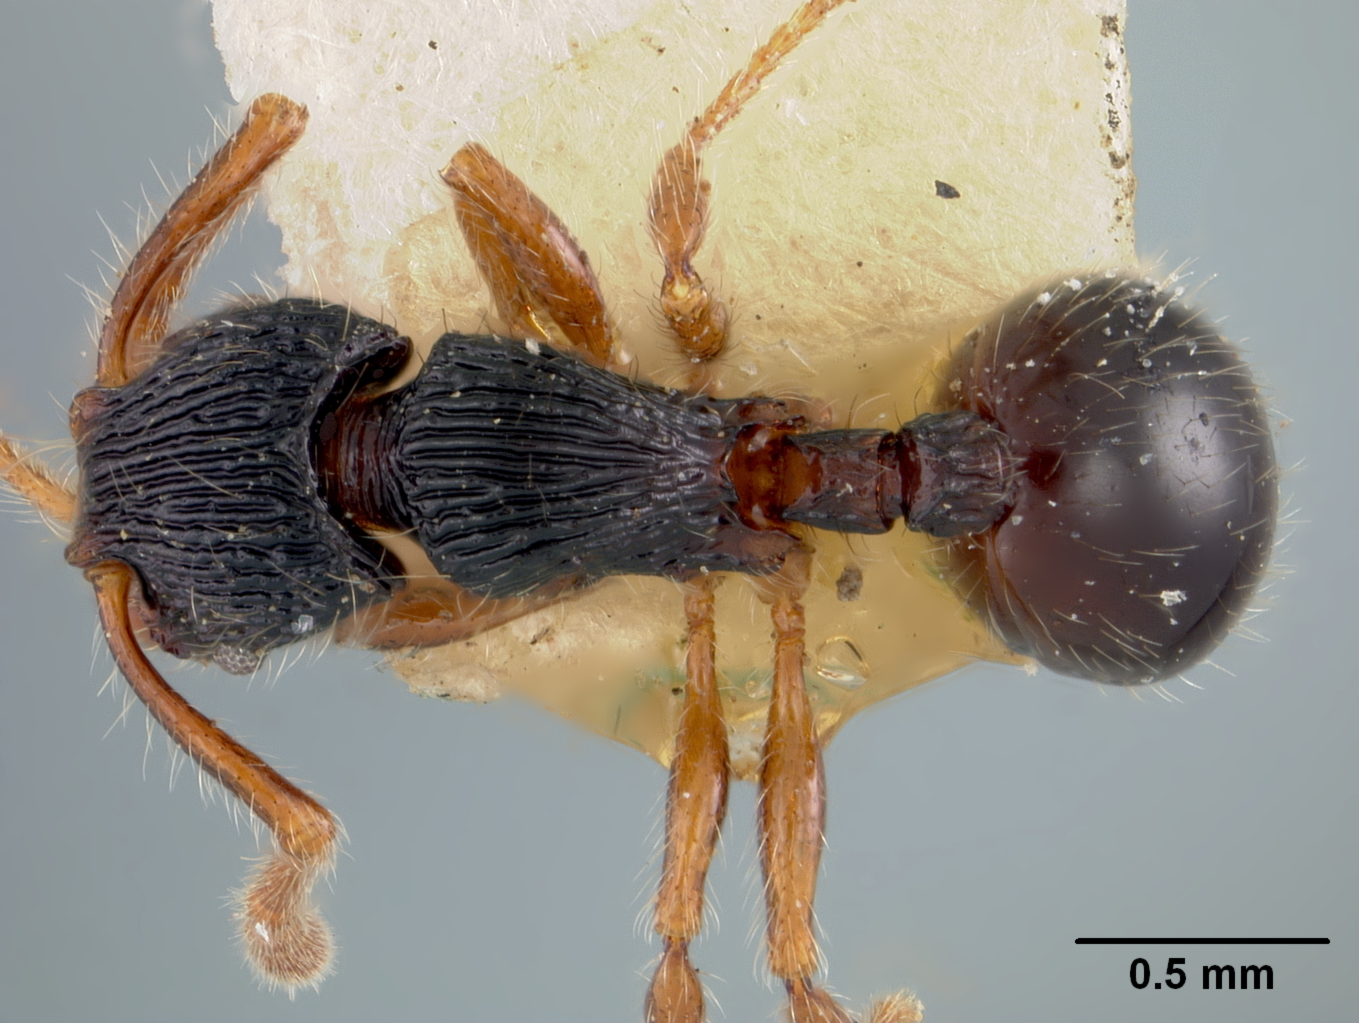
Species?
Myrmecina modesta
